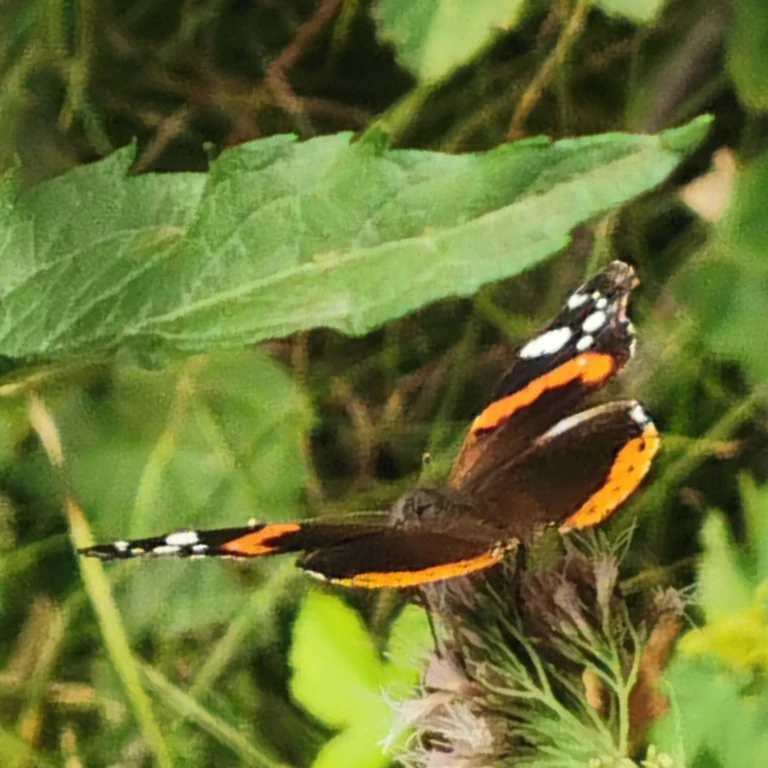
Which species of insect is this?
Vanessa atalanta
